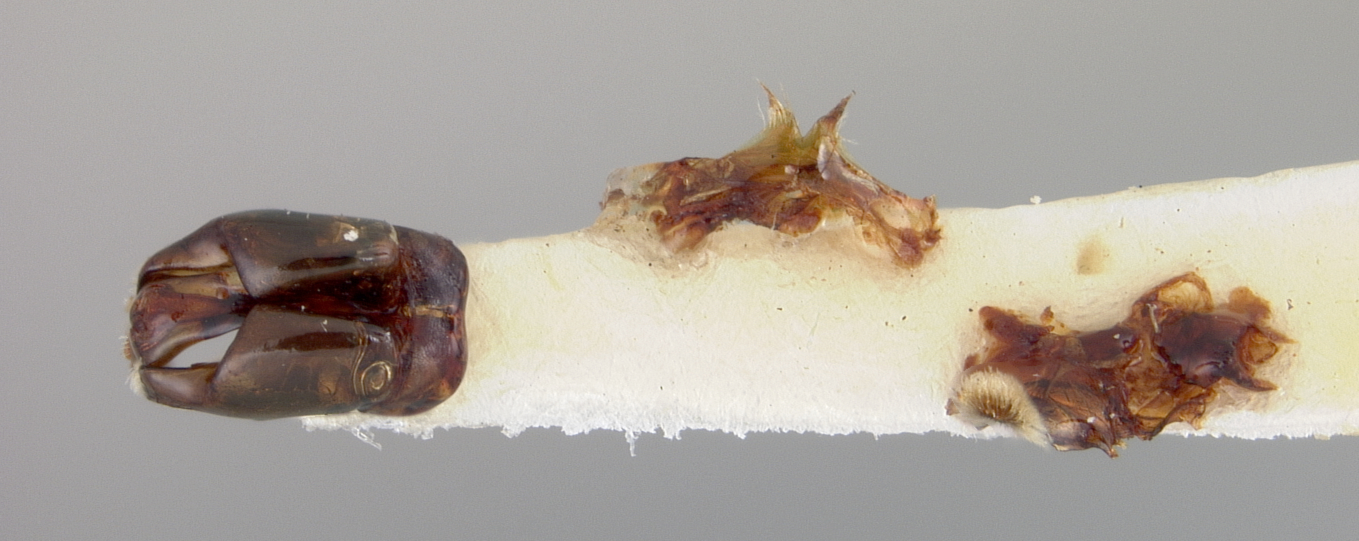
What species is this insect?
Andrena salicinellina
